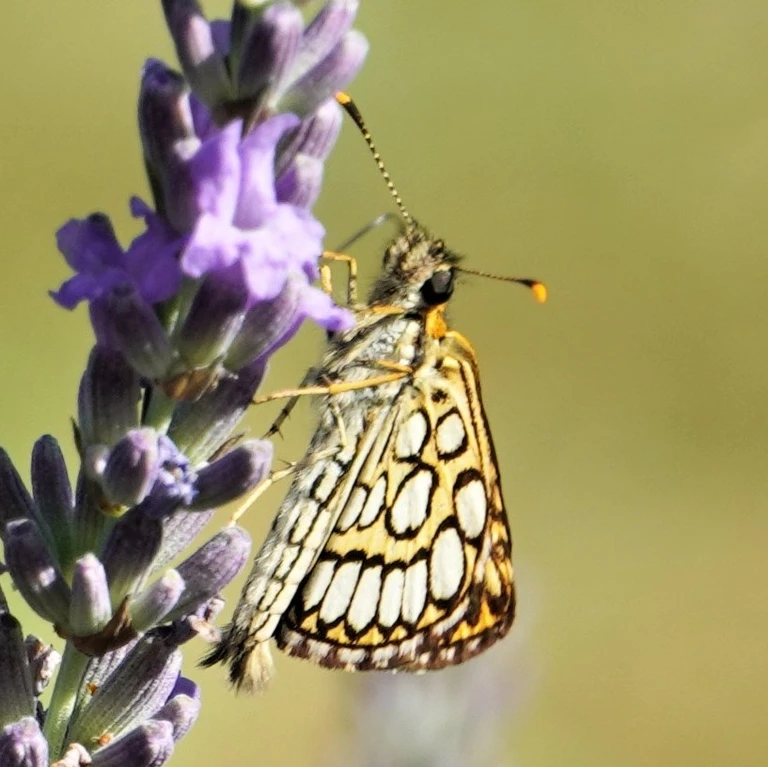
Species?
Heteropterus morpheus
